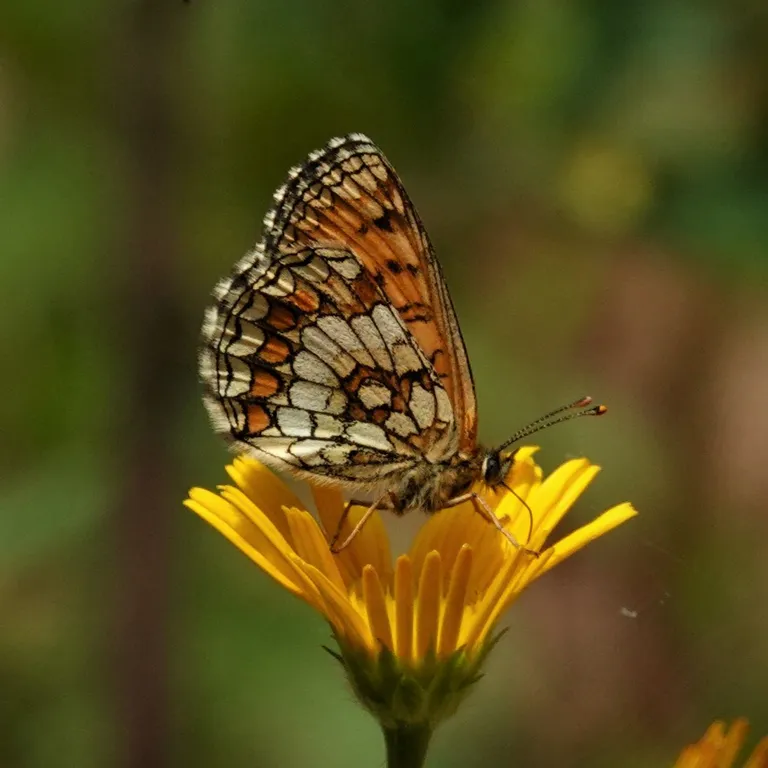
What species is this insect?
Melitaea athalia
